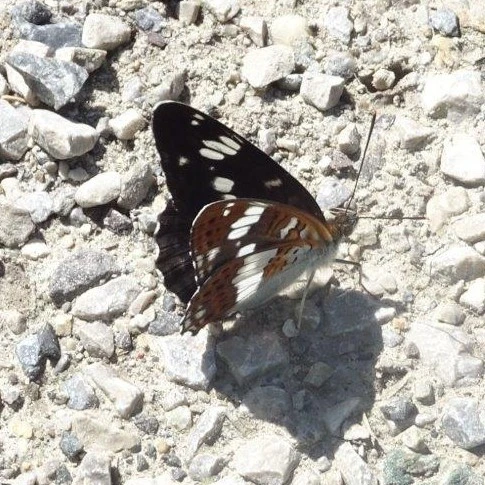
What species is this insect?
Limenitis camilla (also Ladoga camilla)
